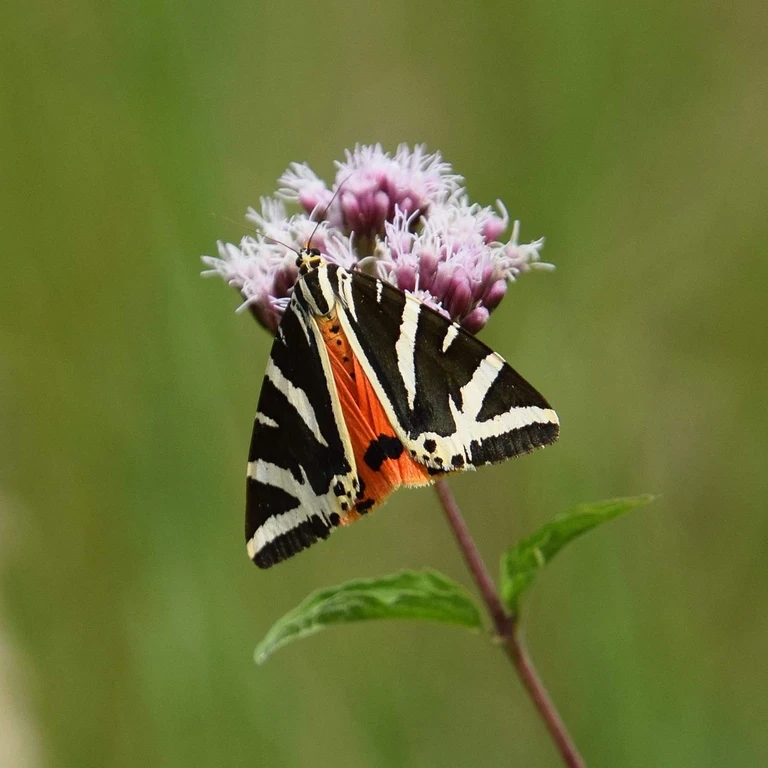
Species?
Euplagia quadripunctaria
